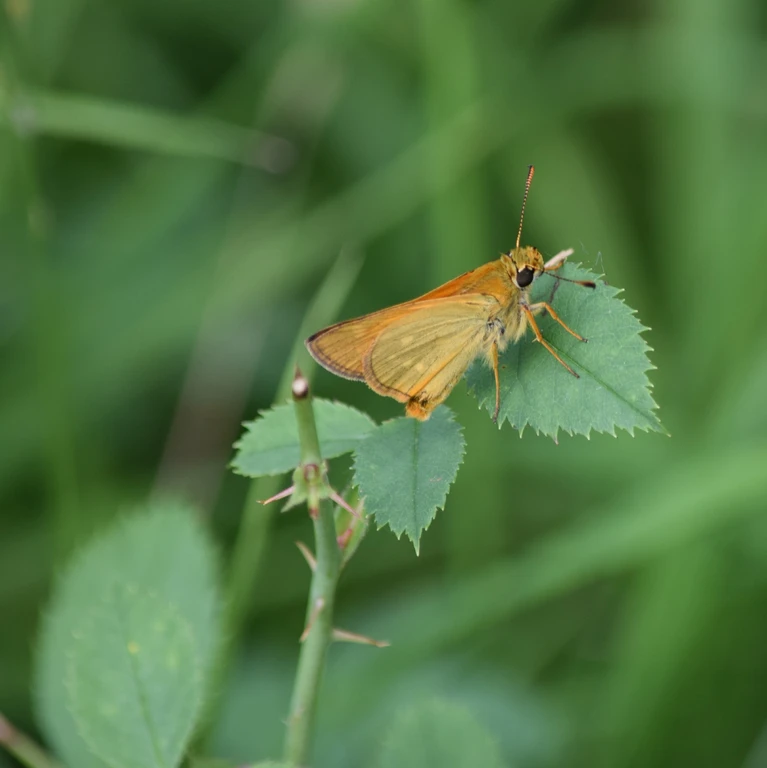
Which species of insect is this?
Ochlodes sylvanus (also Ochlodes venata)
